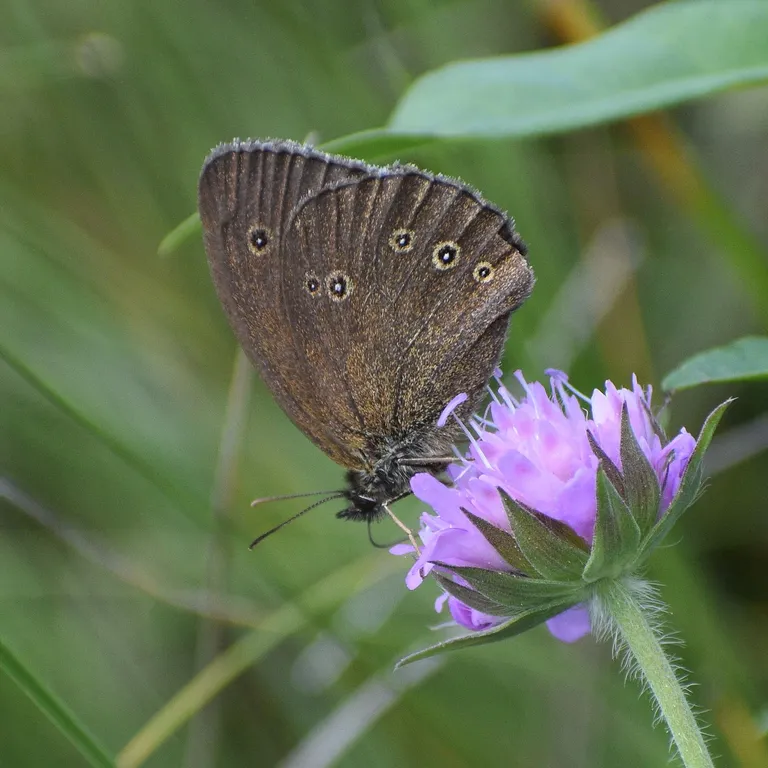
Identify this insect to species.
Aphantopus hyperantus
